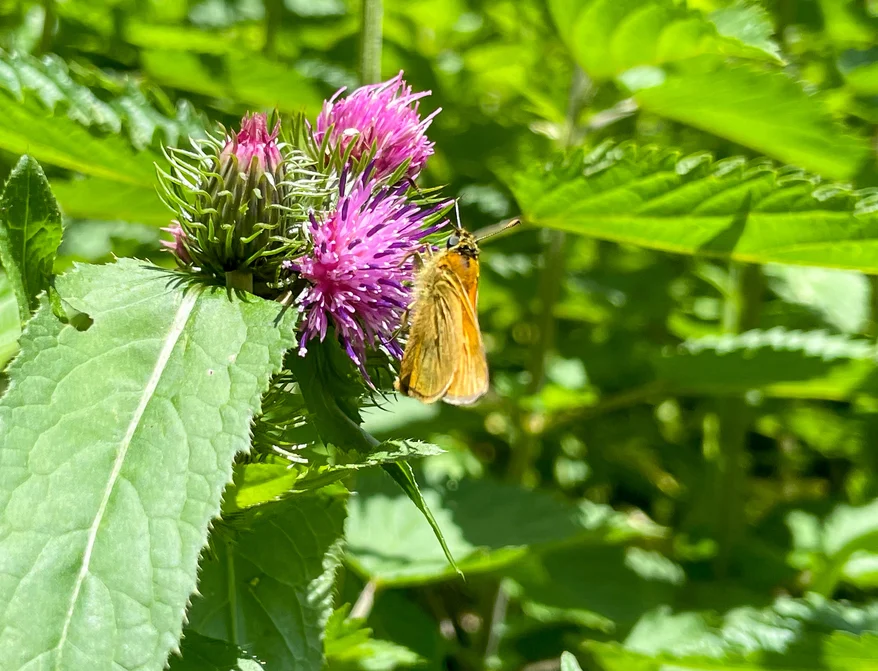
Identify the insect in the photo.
Ochlodes sylvanus (also Ochlodes venata)
